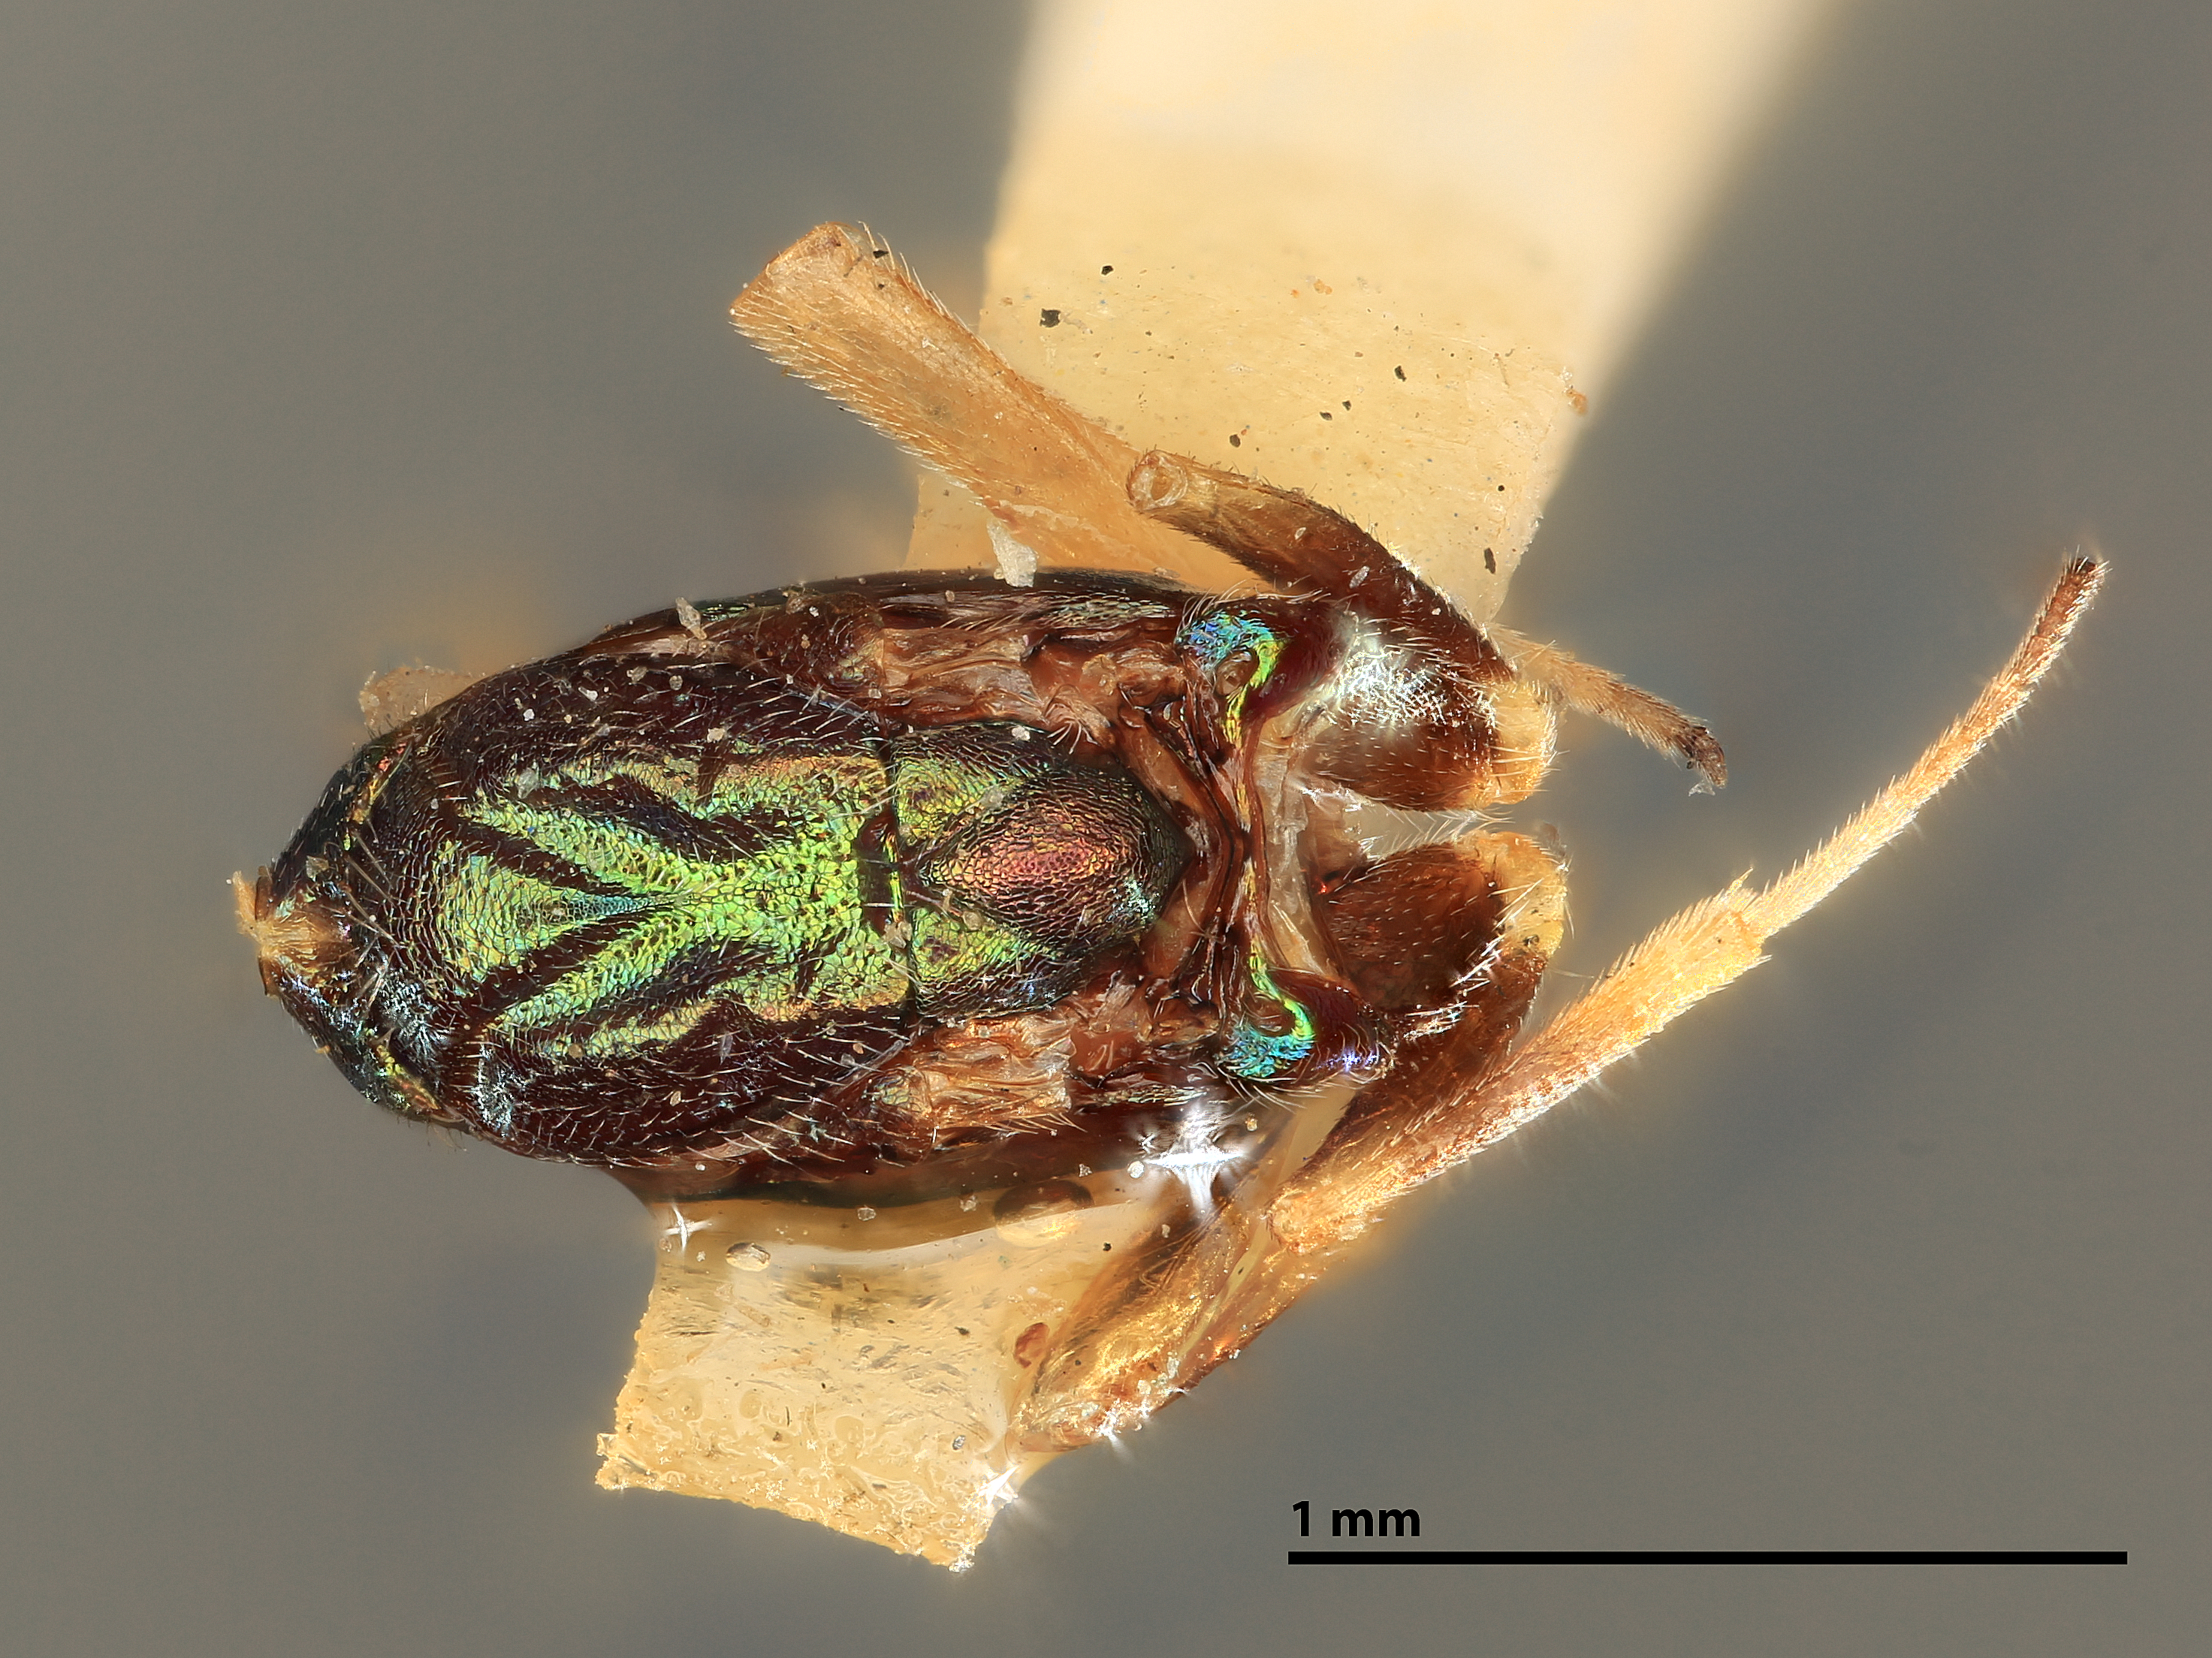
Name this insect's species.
Eupelmus limneriae
